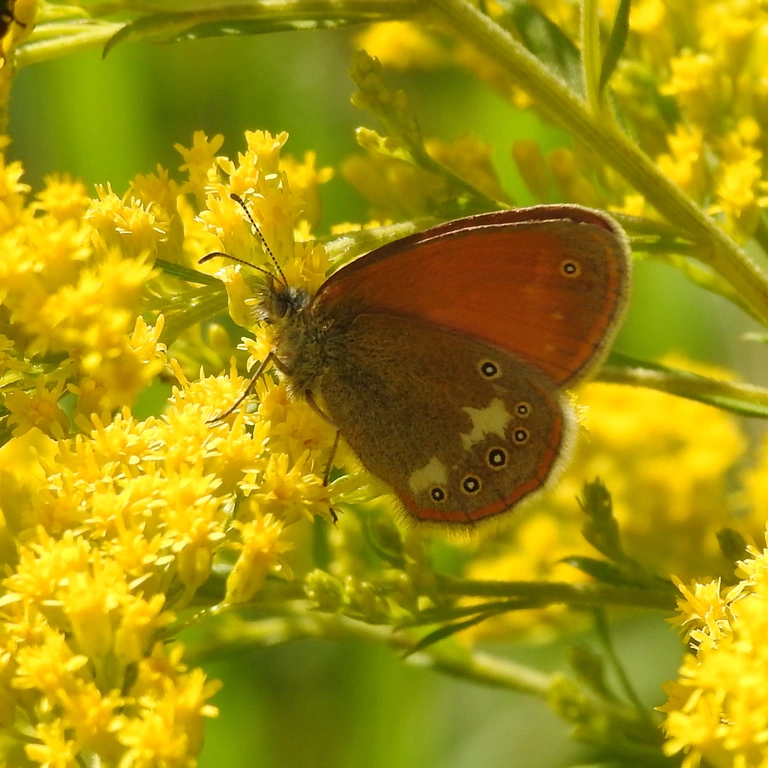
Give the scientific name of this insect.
Coenonympha glycerion (also Coenonympha iphis)
